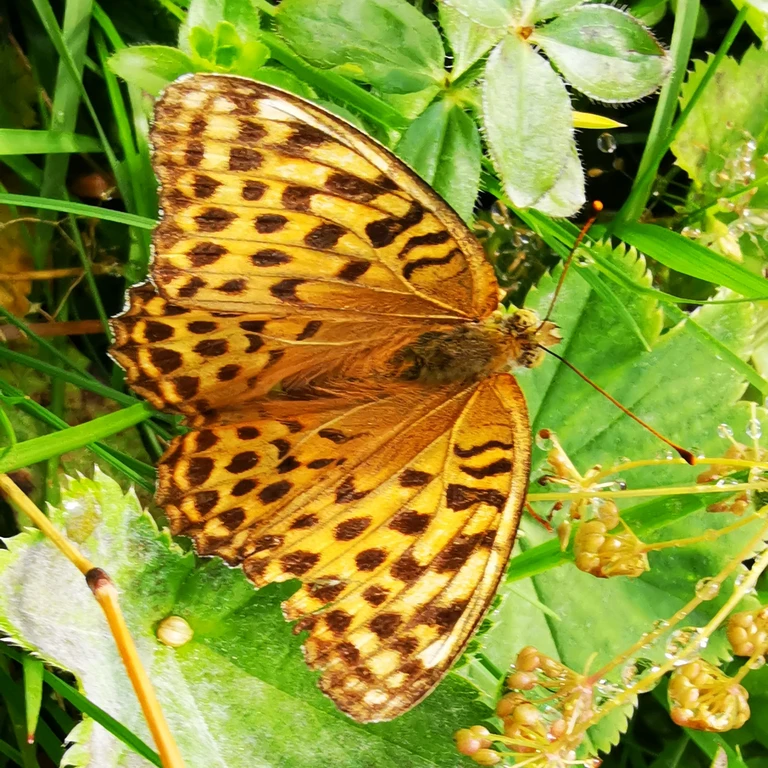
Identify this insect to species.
Argynnis paphia
